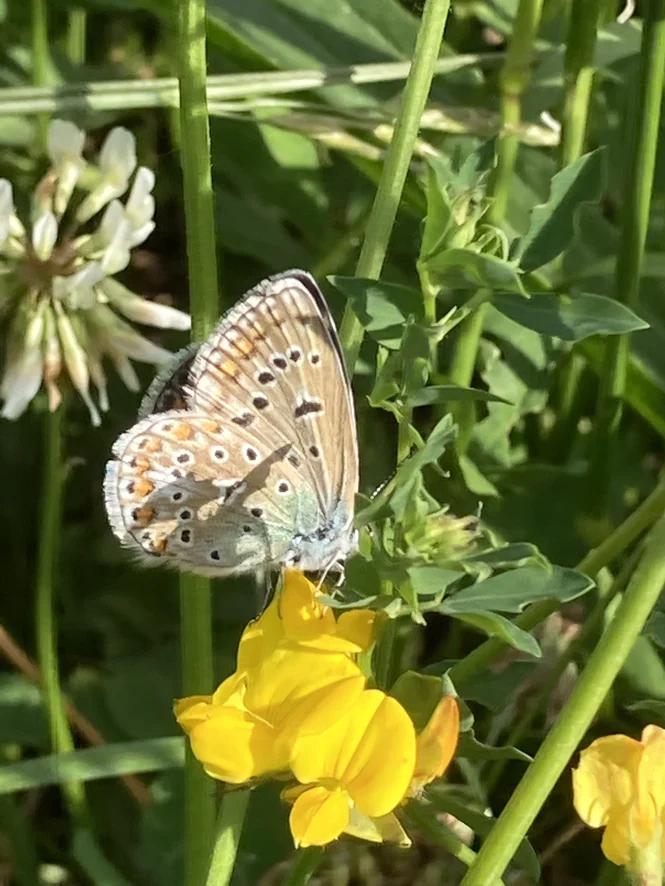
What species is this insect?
Polyommatus icarus
